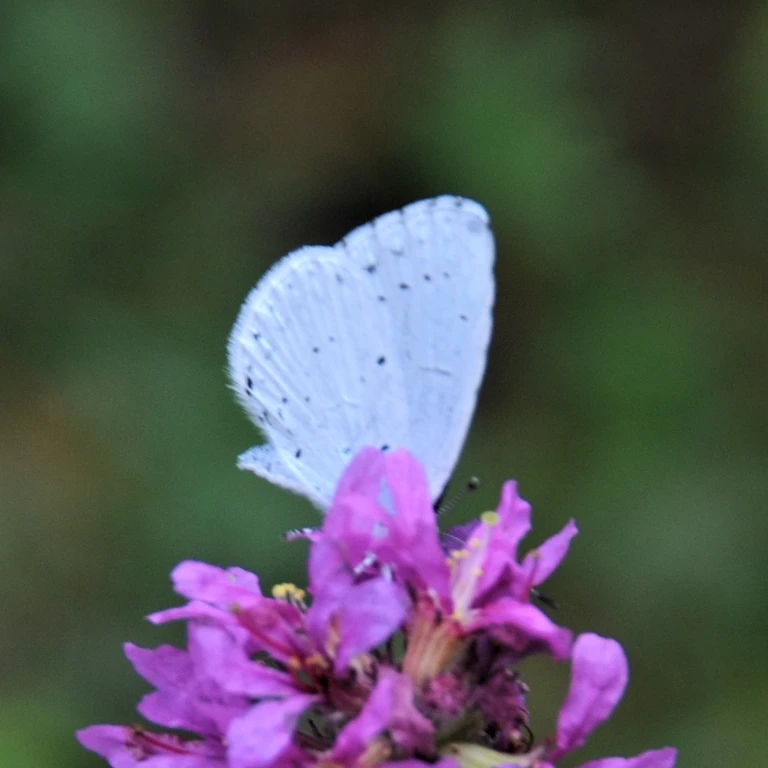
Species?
Celastrina argiolus
